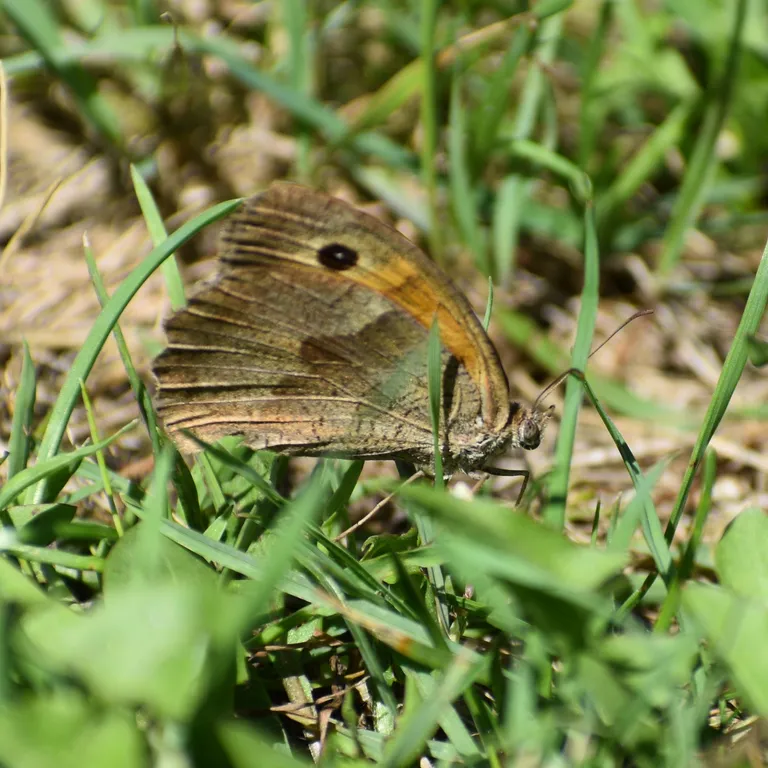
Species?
Maniola jurtina
